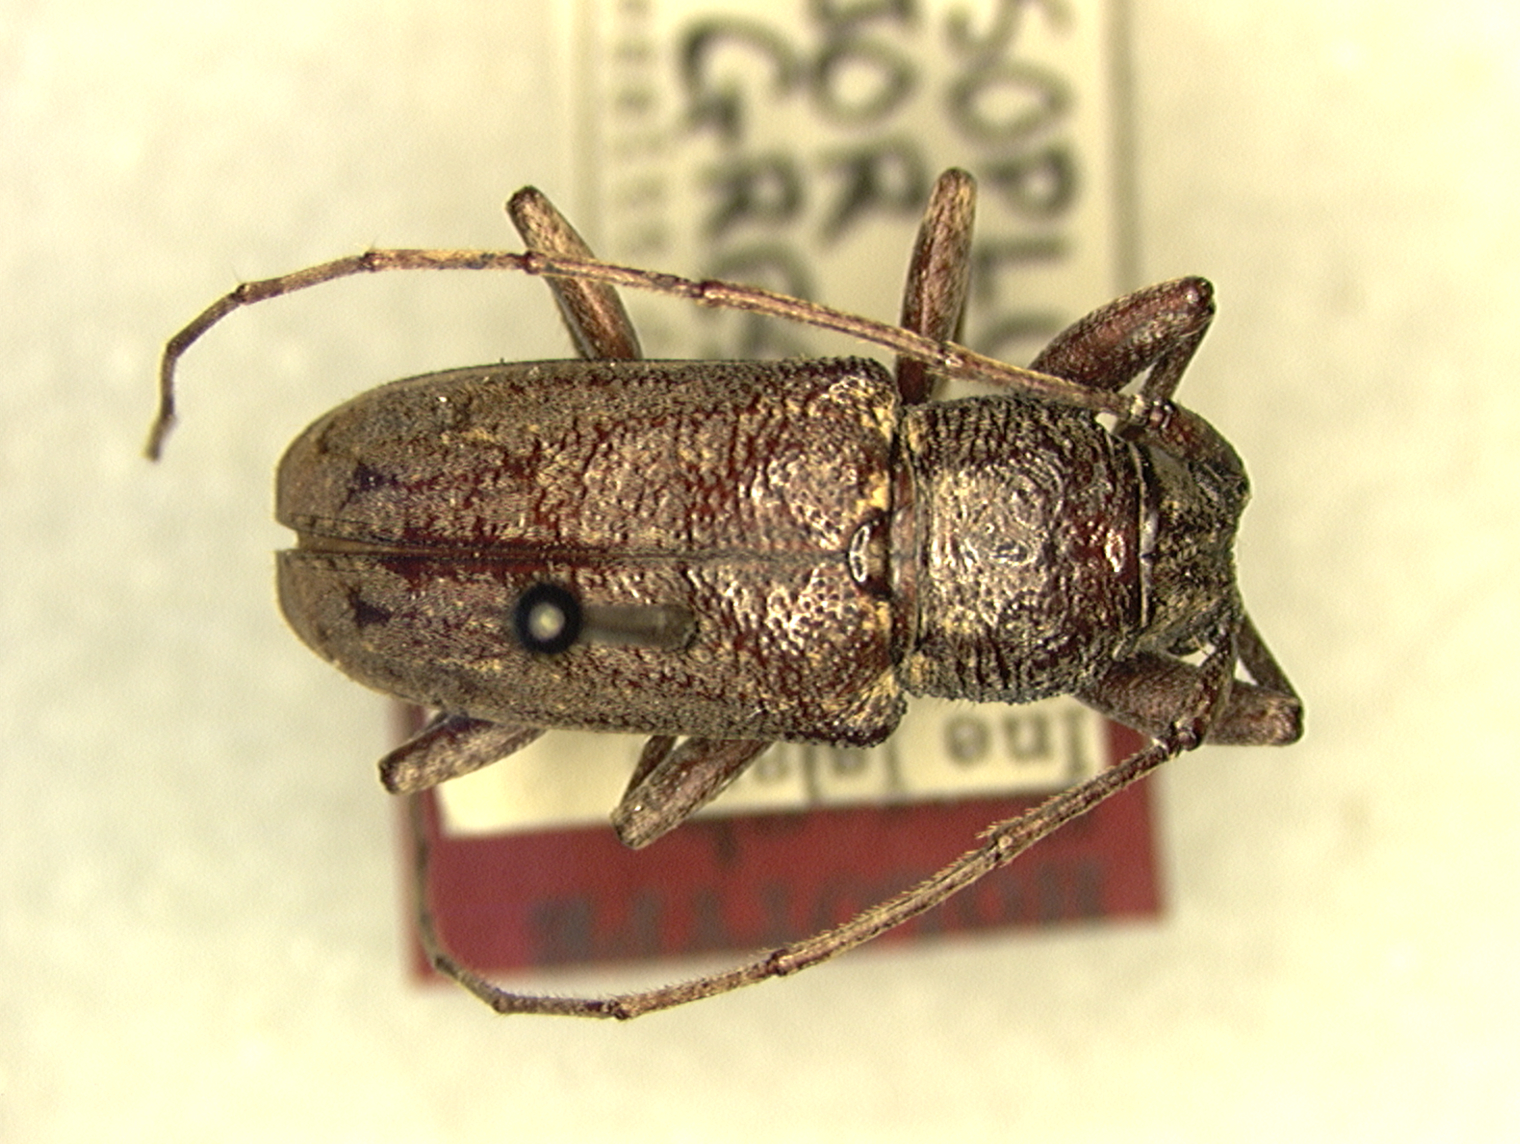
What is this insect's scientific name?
Prosoplus major
